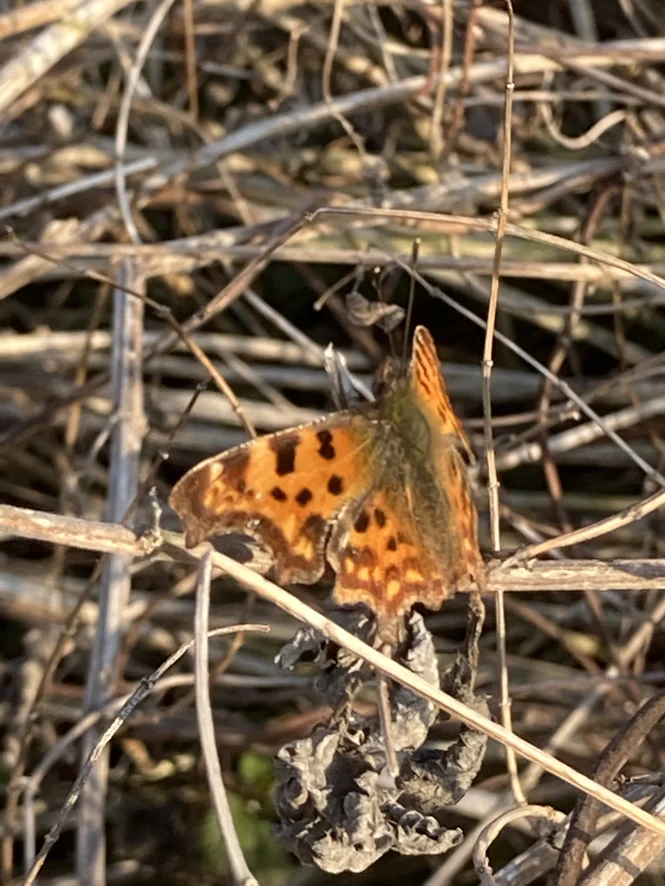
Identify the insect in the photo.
Polygonia c-album
